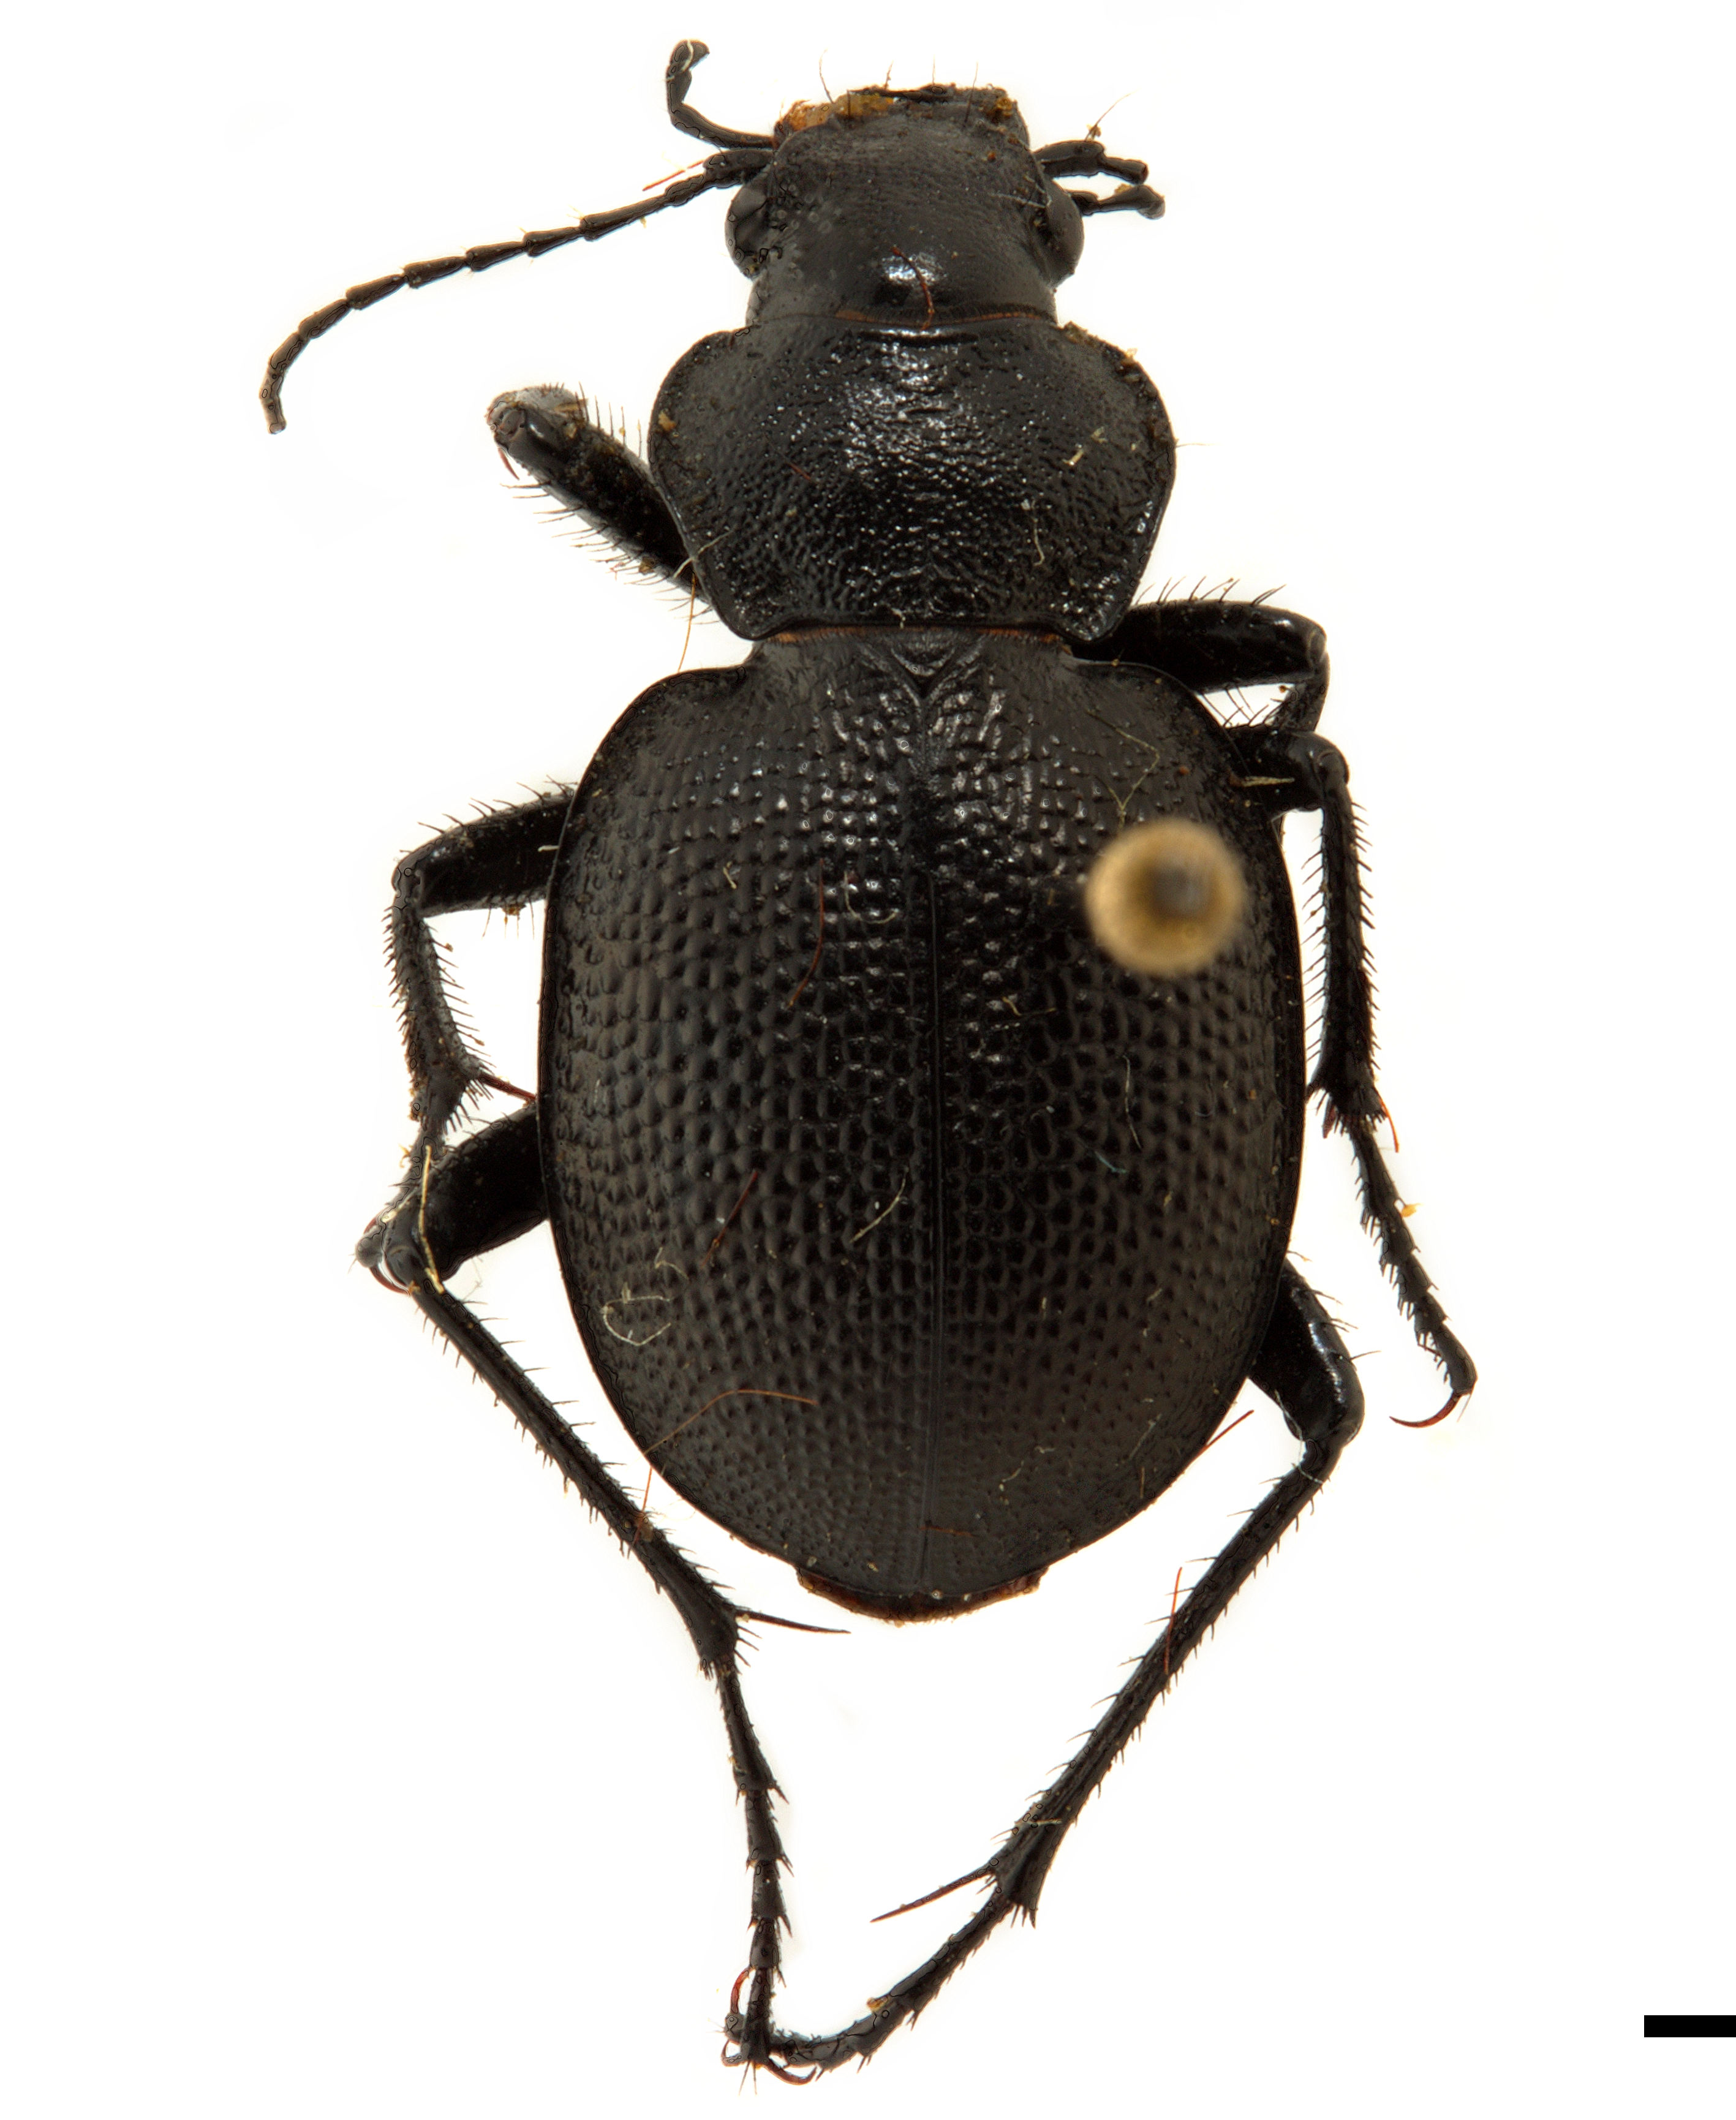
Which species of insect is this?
Callisthenes luxatus
